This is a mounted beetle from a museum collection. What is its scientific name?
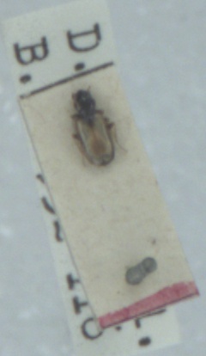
Tachys scutellaris
